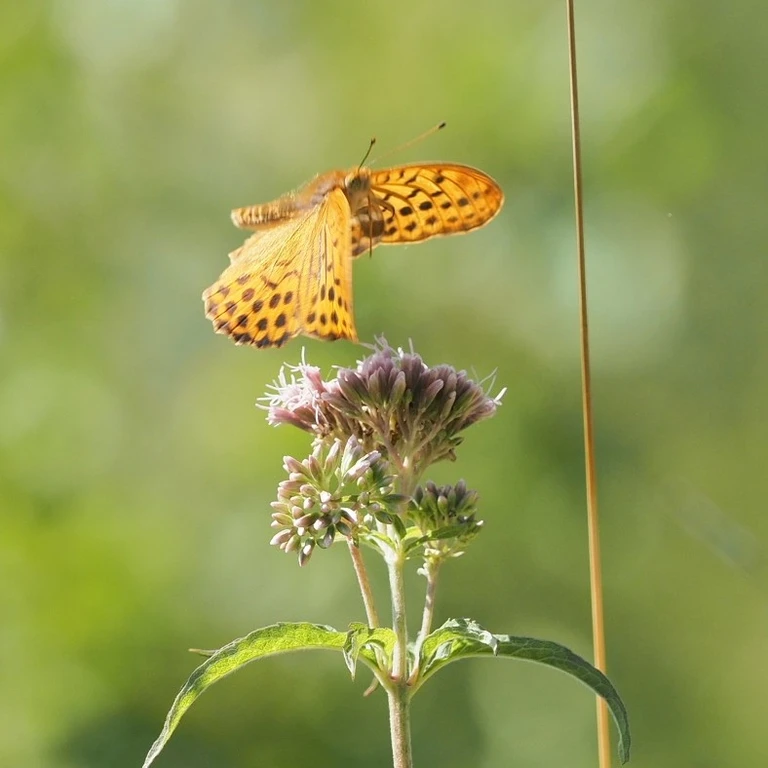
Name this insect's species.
Argynnis paphia
